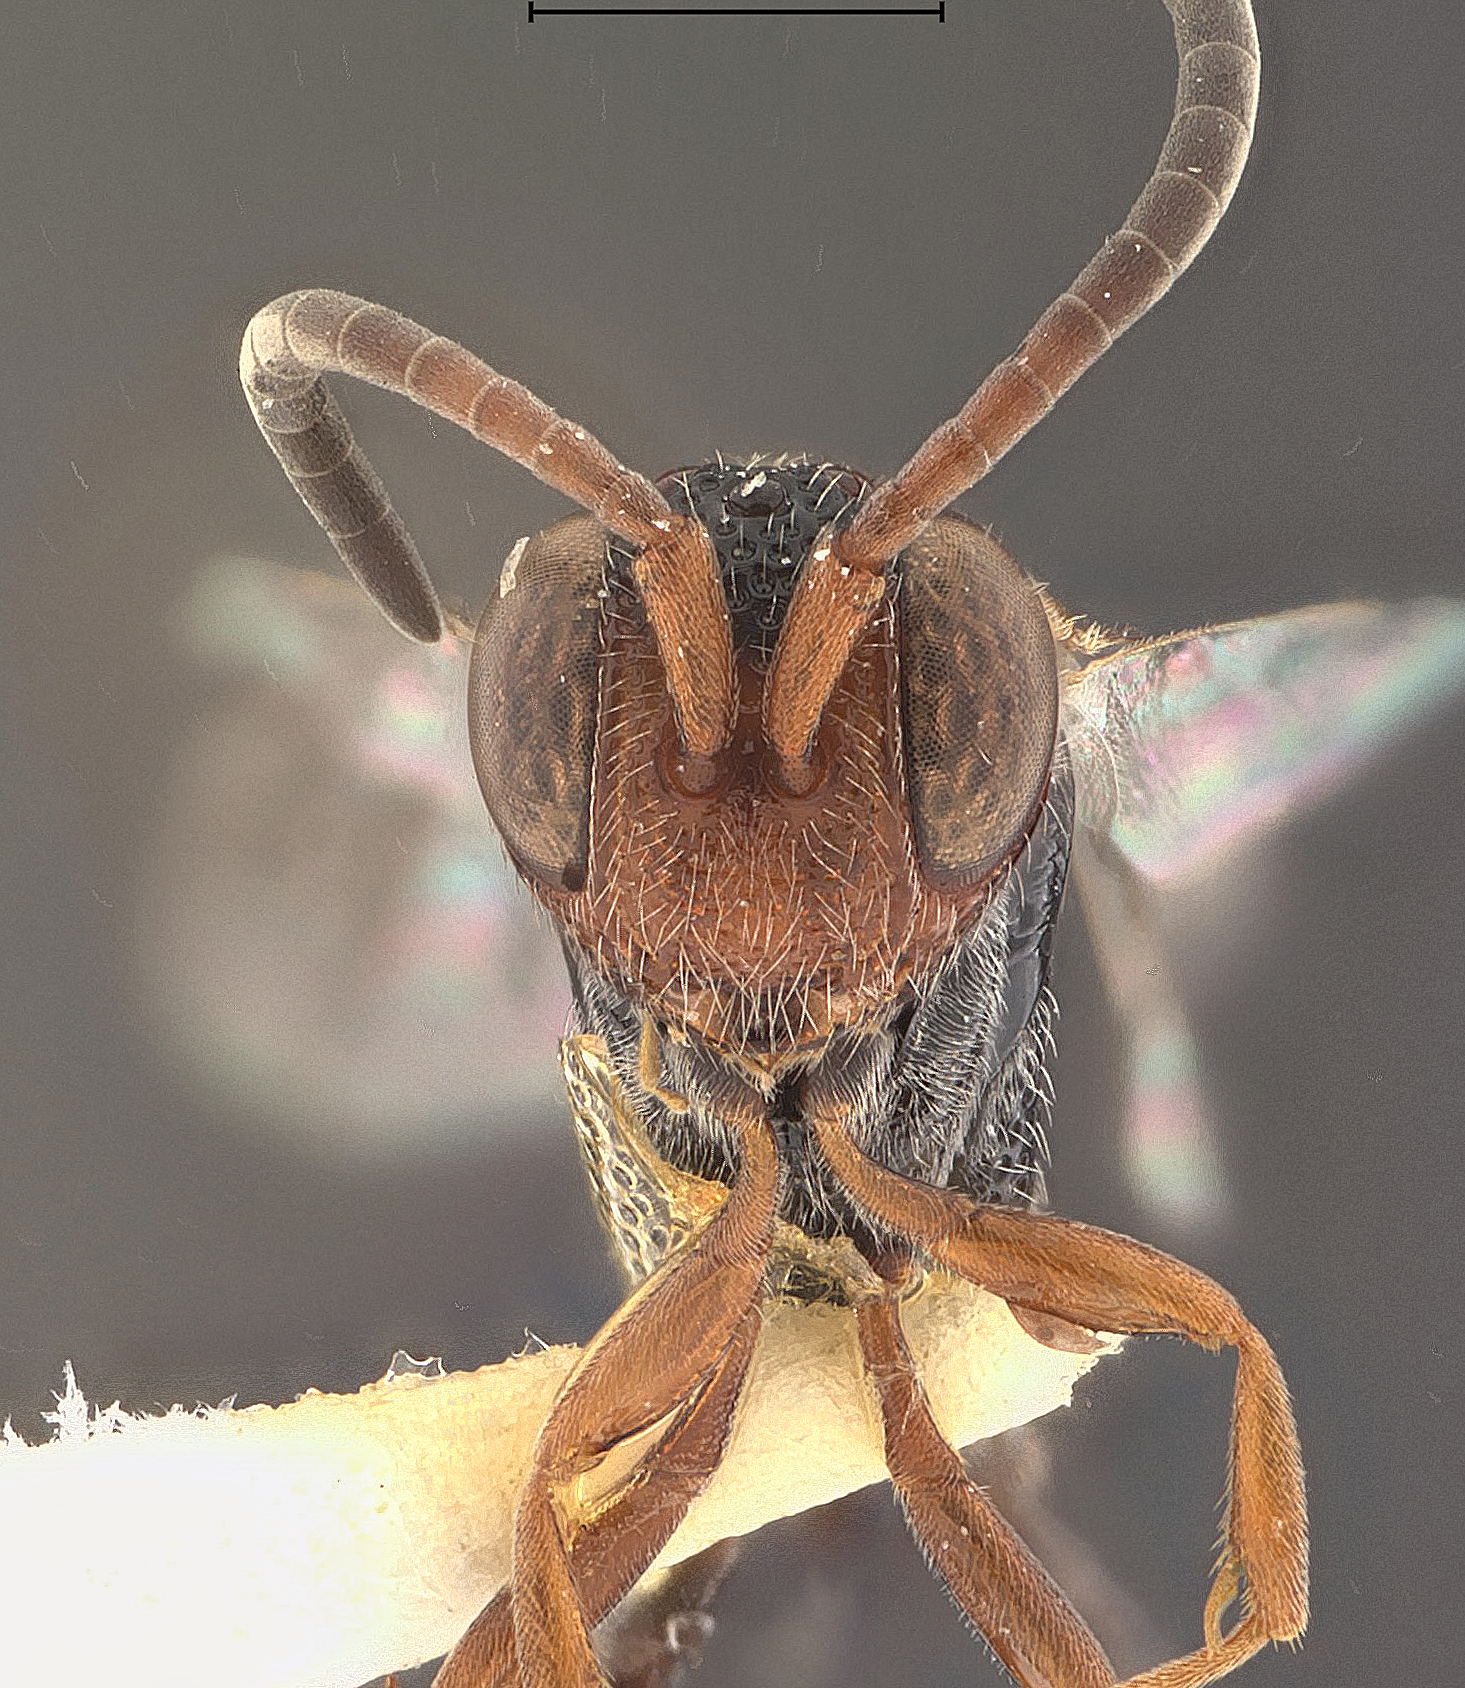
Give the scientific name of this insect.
Hyptia oblonga
